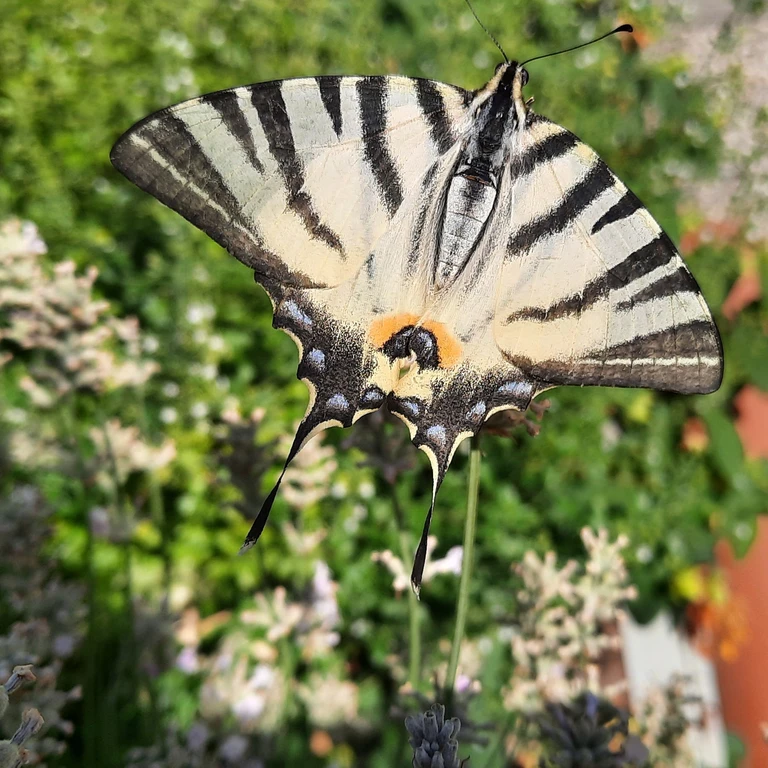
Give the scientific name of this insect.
Iphiclides podalirius
